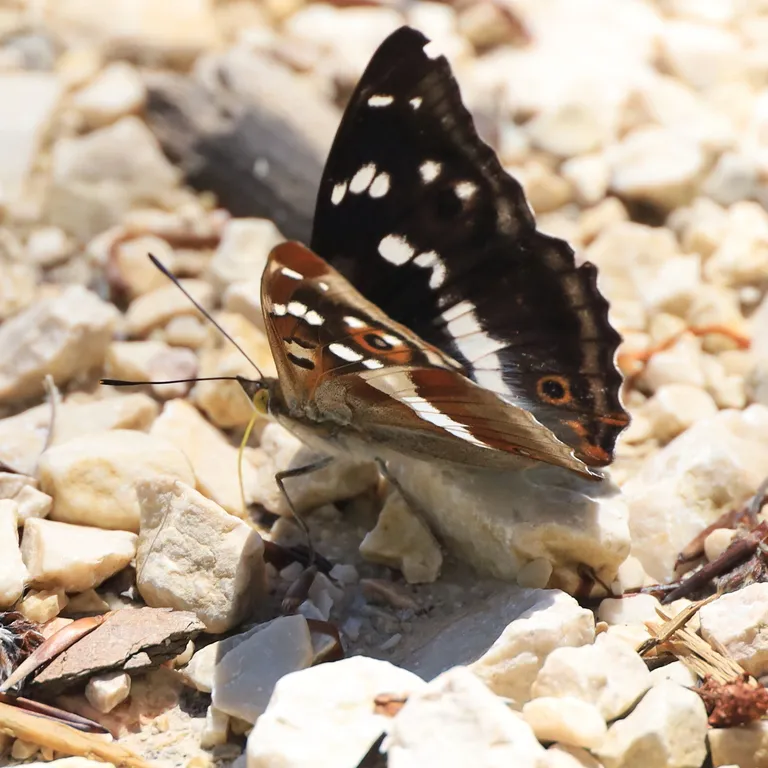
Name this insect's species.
Apatura iris
